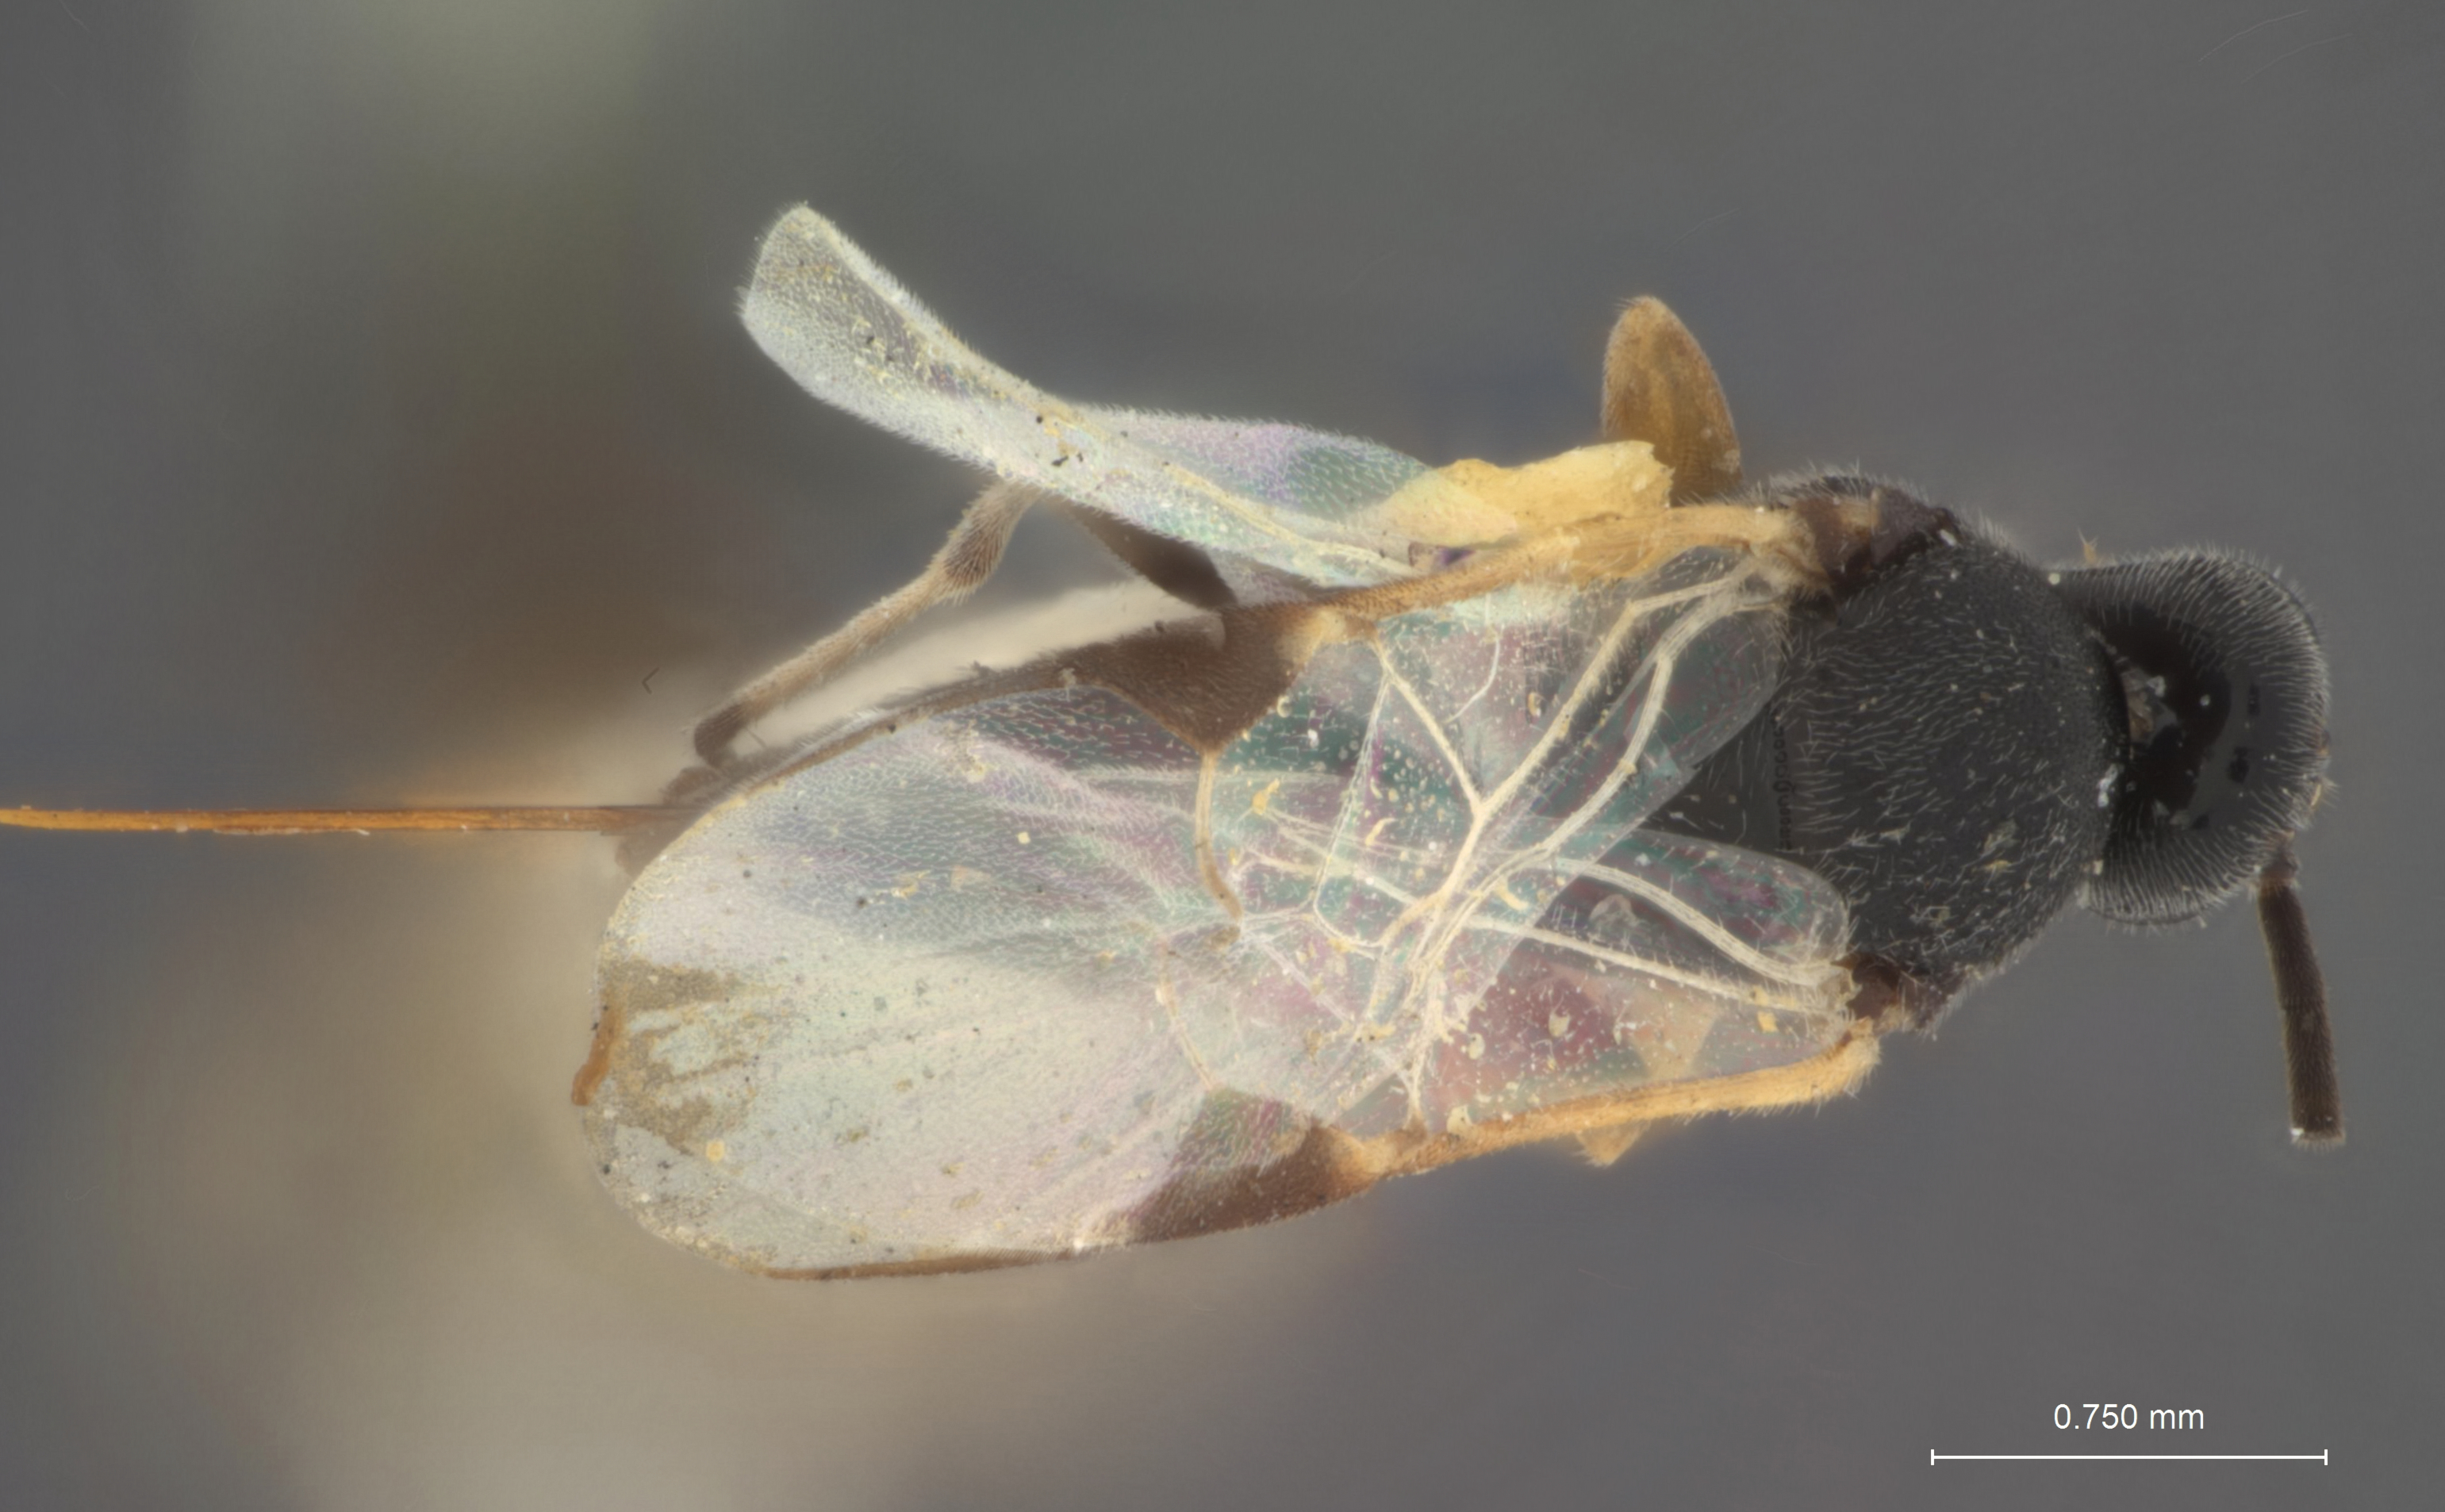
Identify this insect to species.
Apanteles banksi
